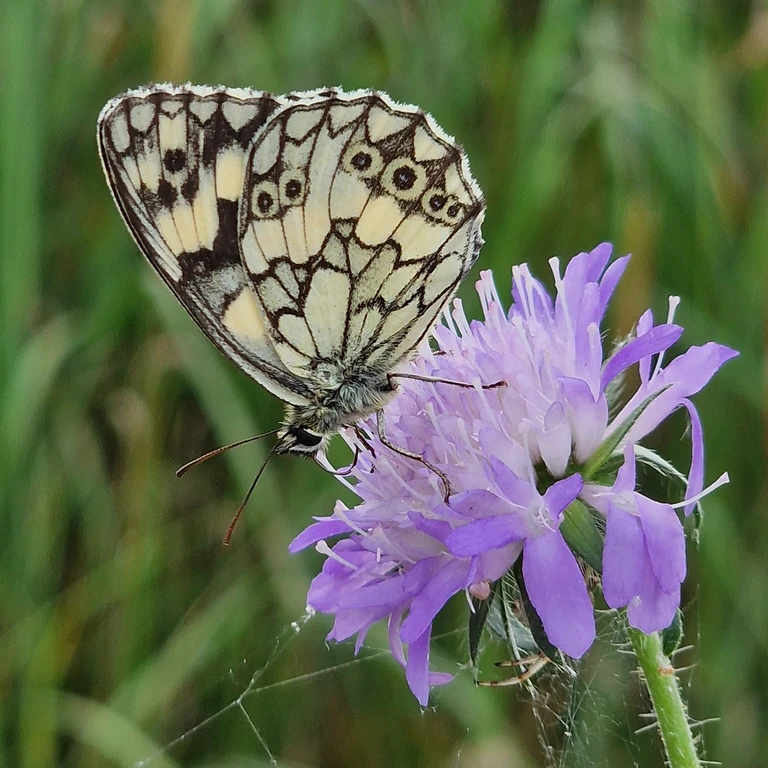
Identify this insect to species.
Melanargia galathea
